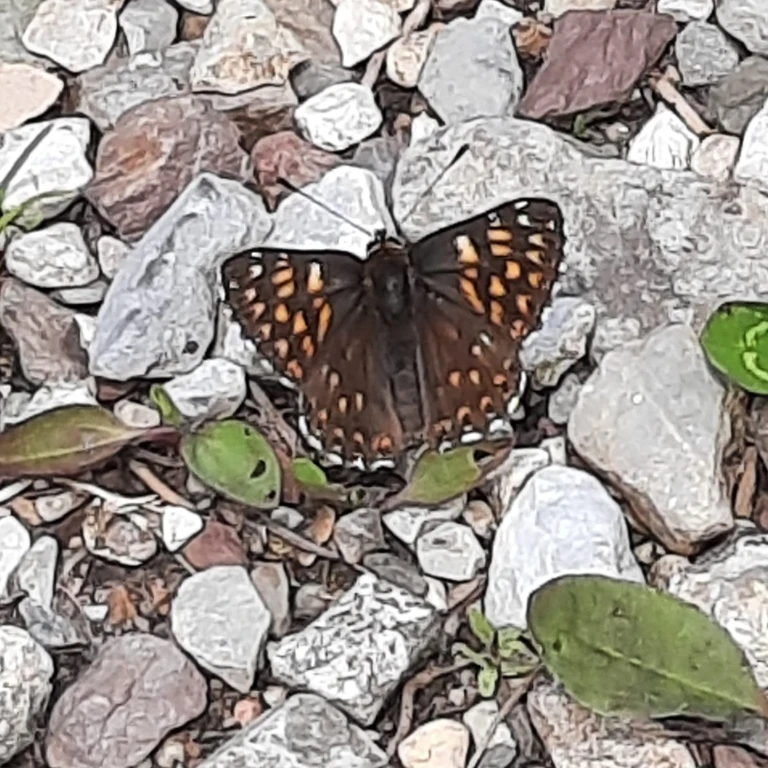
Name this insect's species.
Hamearis lucina
